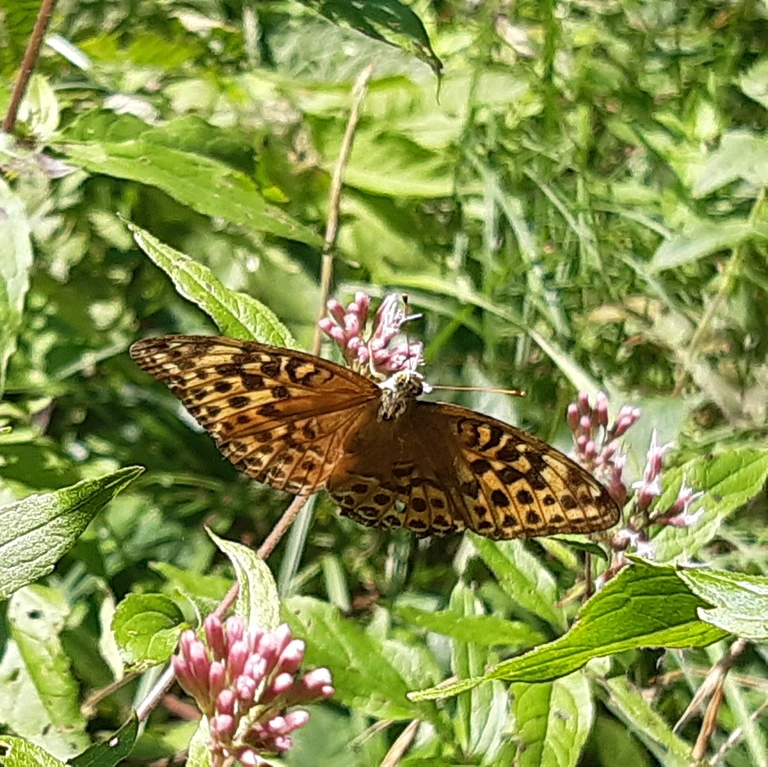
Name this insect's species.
Argynnis paphia
